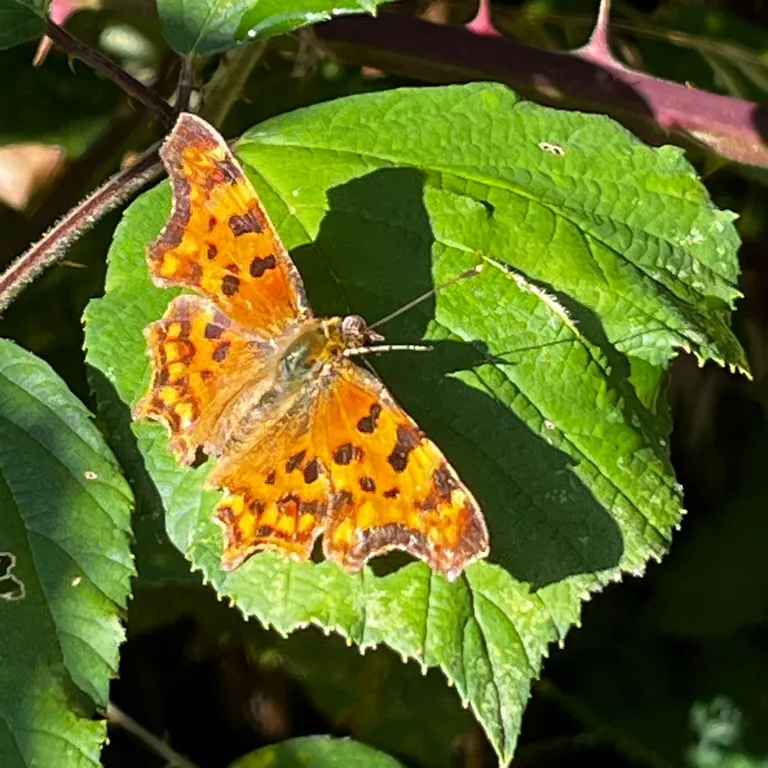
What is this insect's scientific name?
Polygonia c-album
